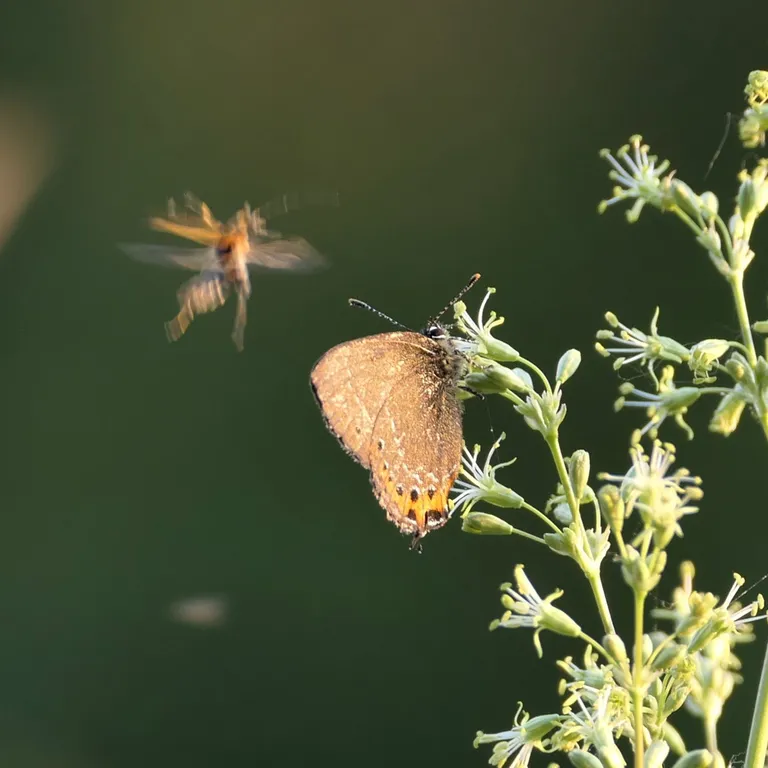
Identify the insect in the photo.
Satyrium pruni (also Fixsenia pruni)
